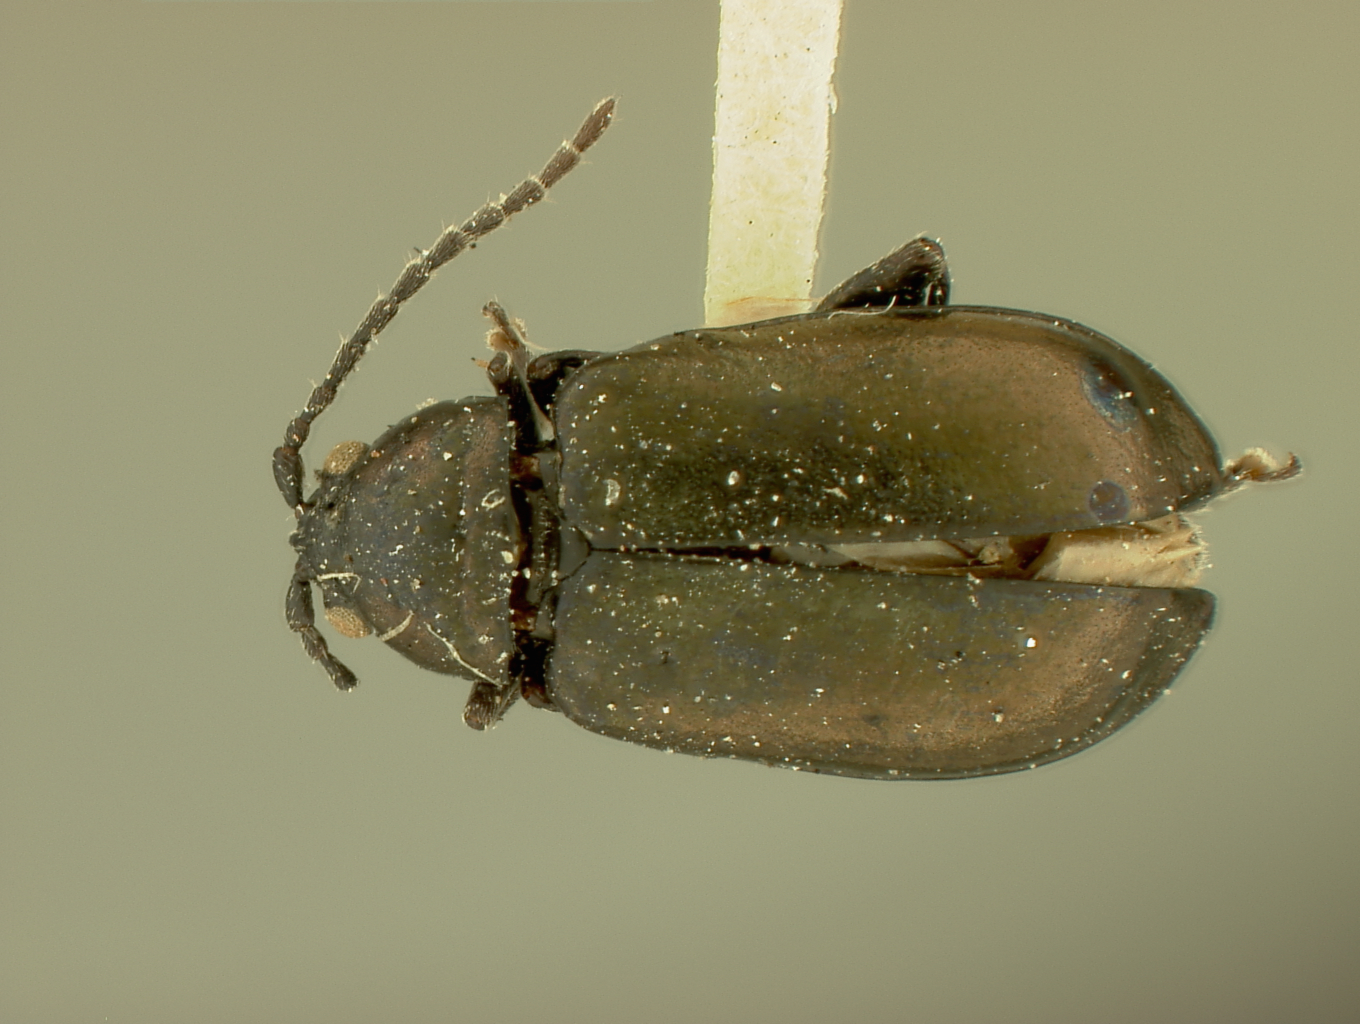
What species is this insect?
Altica evicta (also Haltica evicta)
